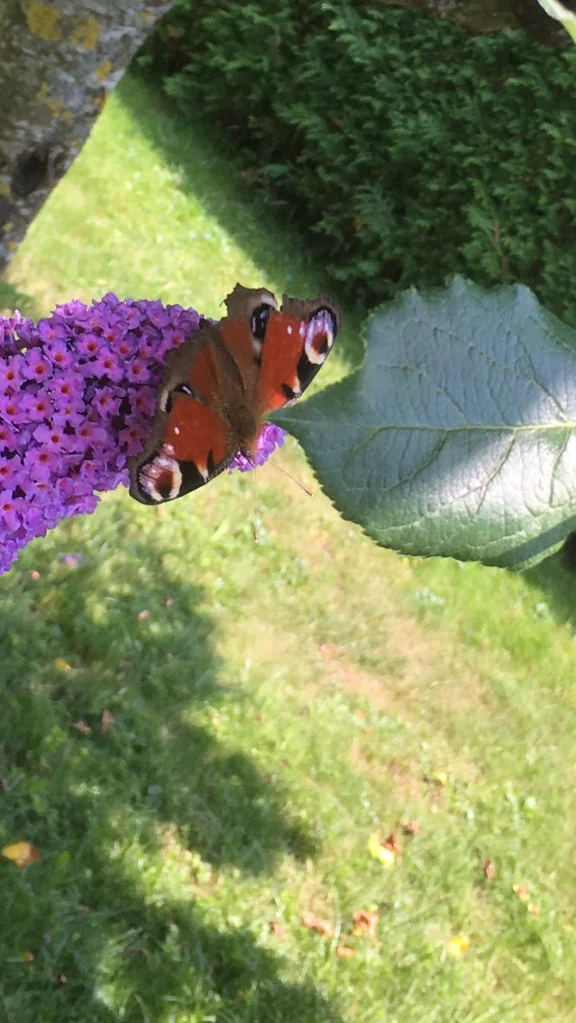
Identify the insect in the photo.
Aglais io
